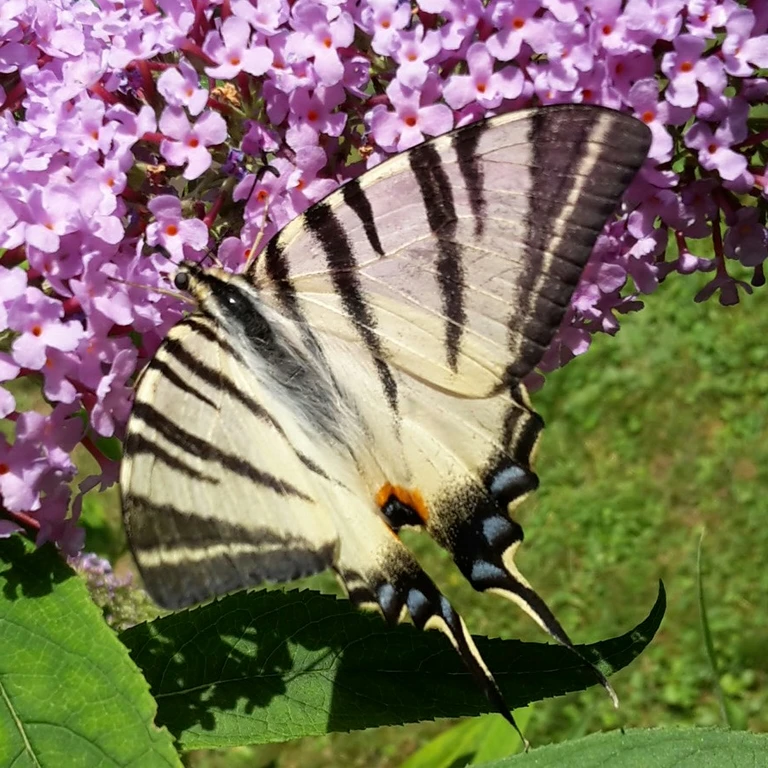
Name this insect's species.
Iphiclides podalirius
